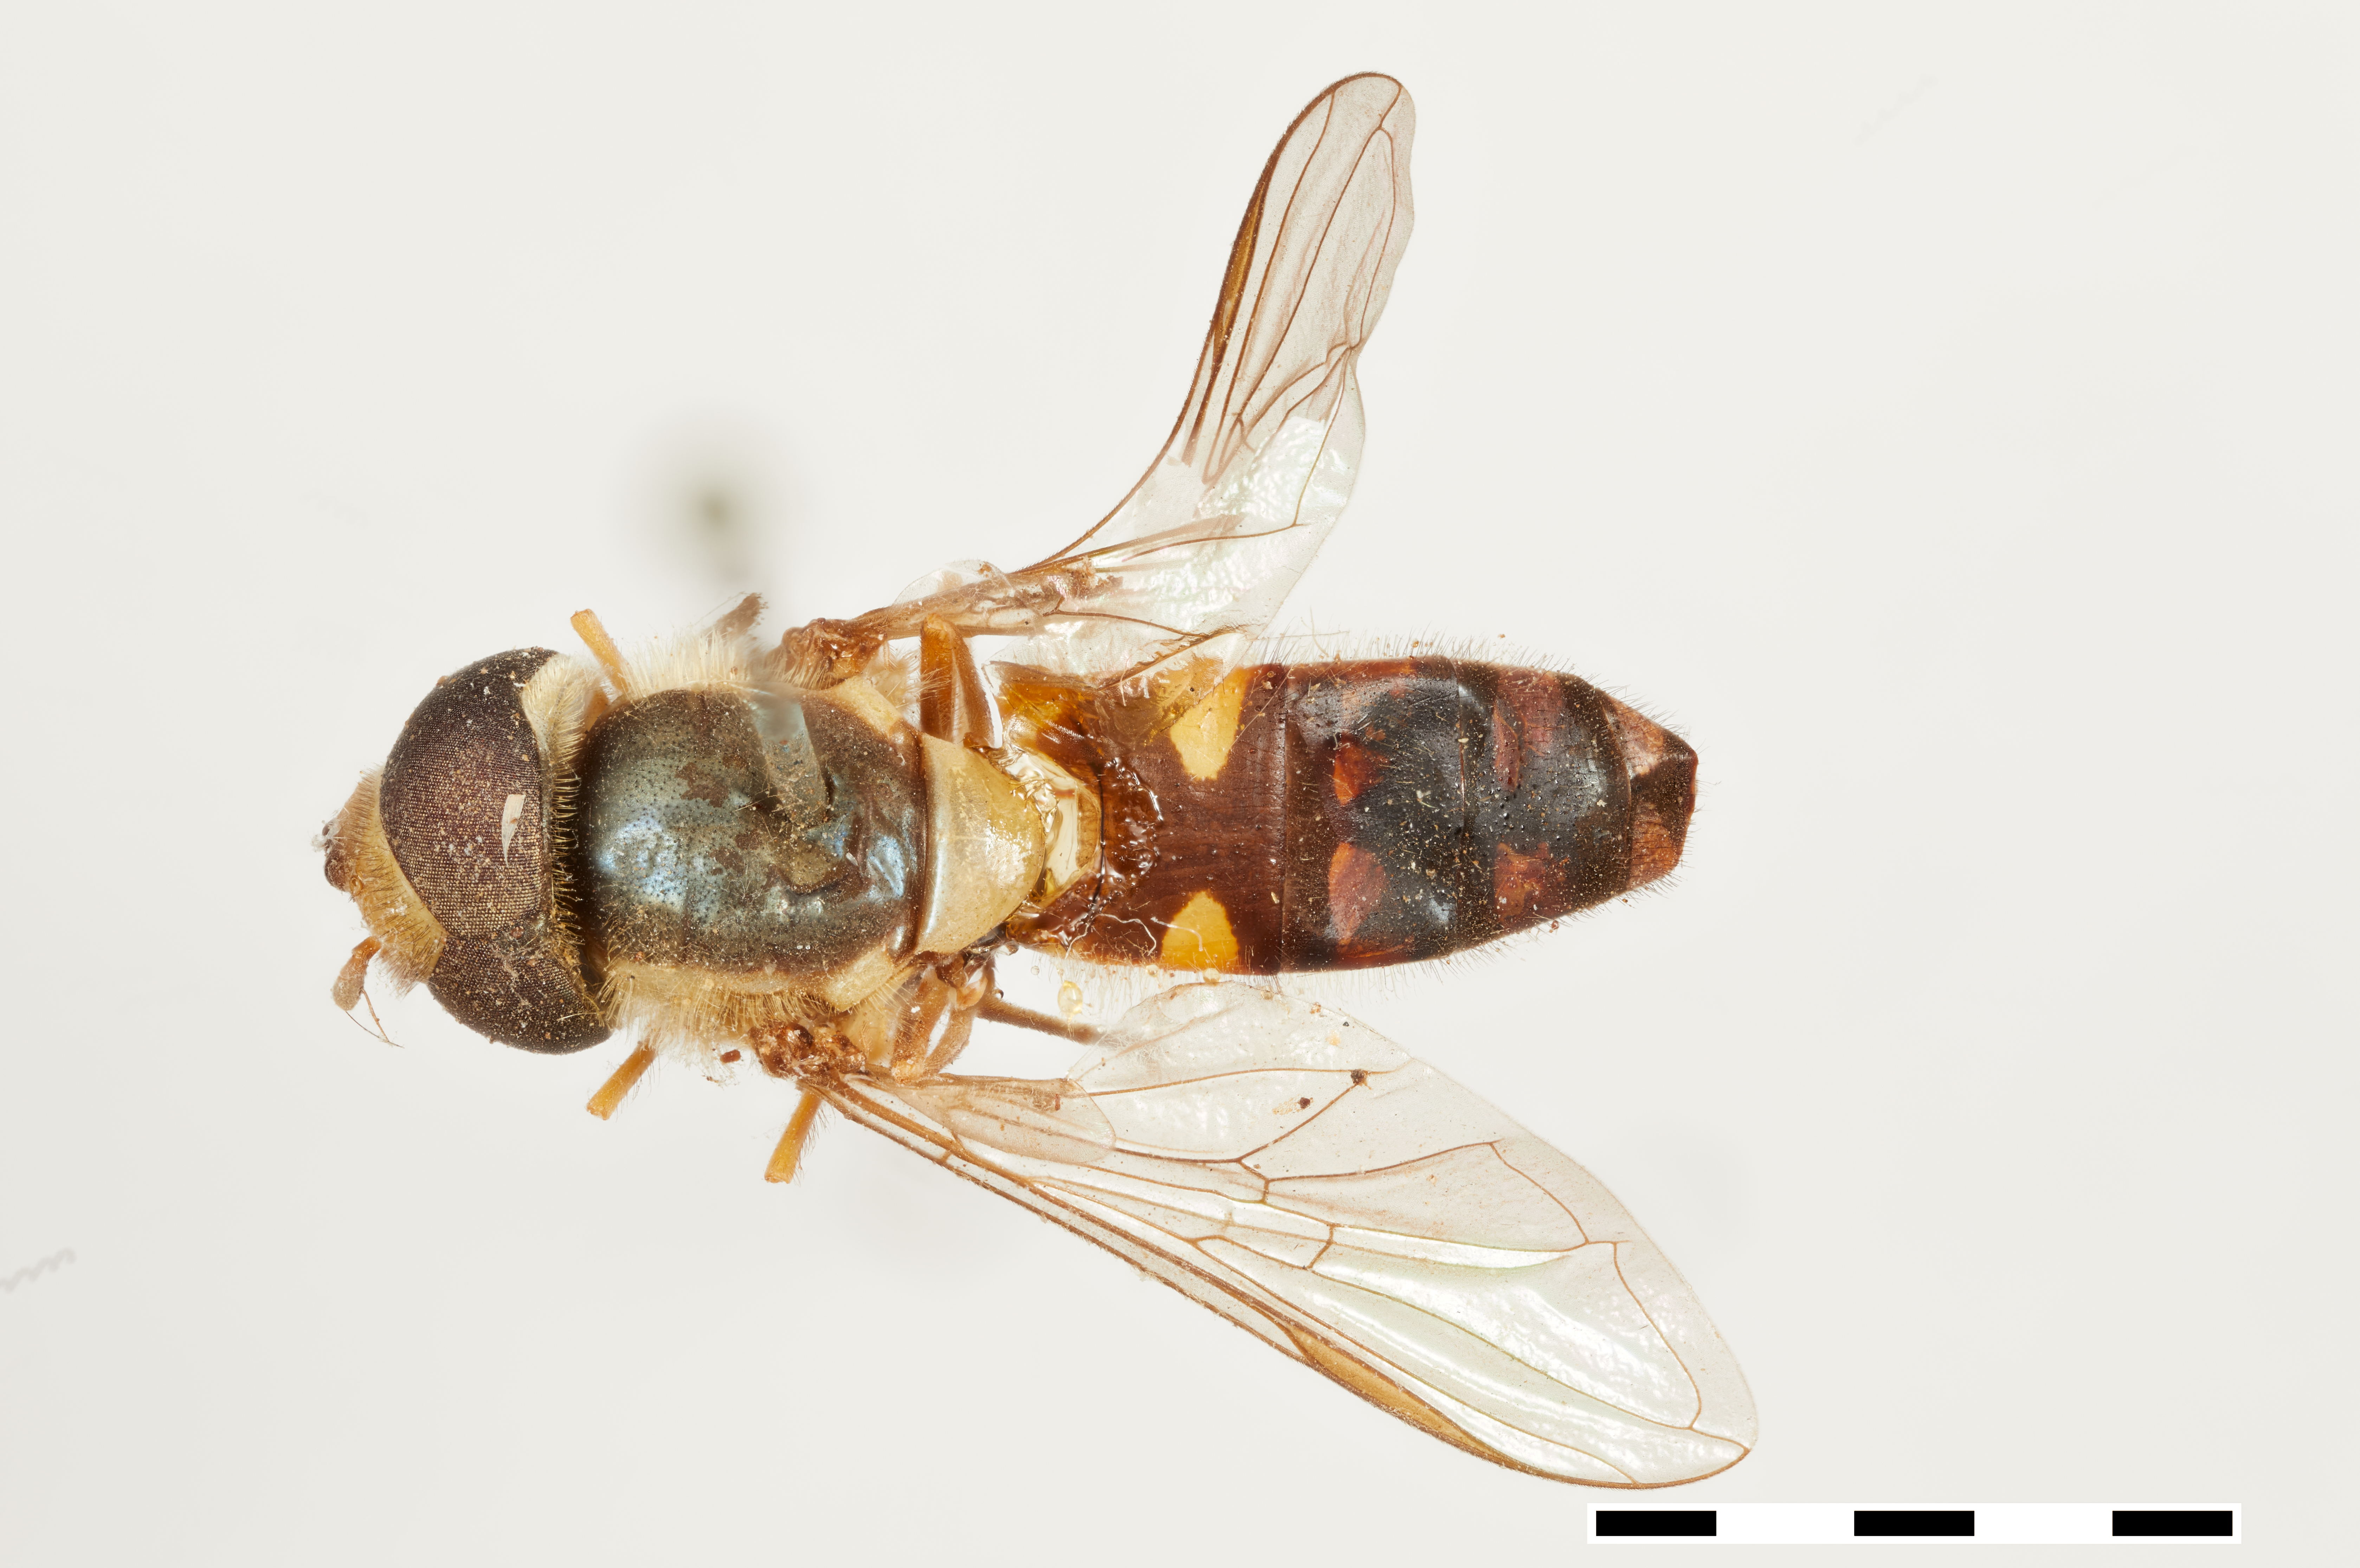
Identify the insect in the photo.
Fazia australis
